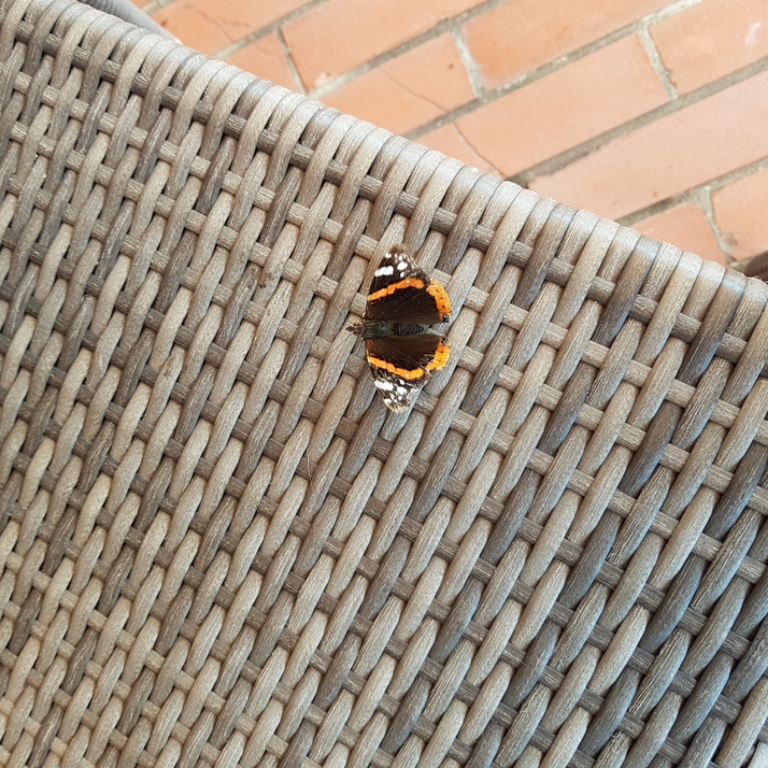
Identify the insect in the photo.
Vanessa atalanta
